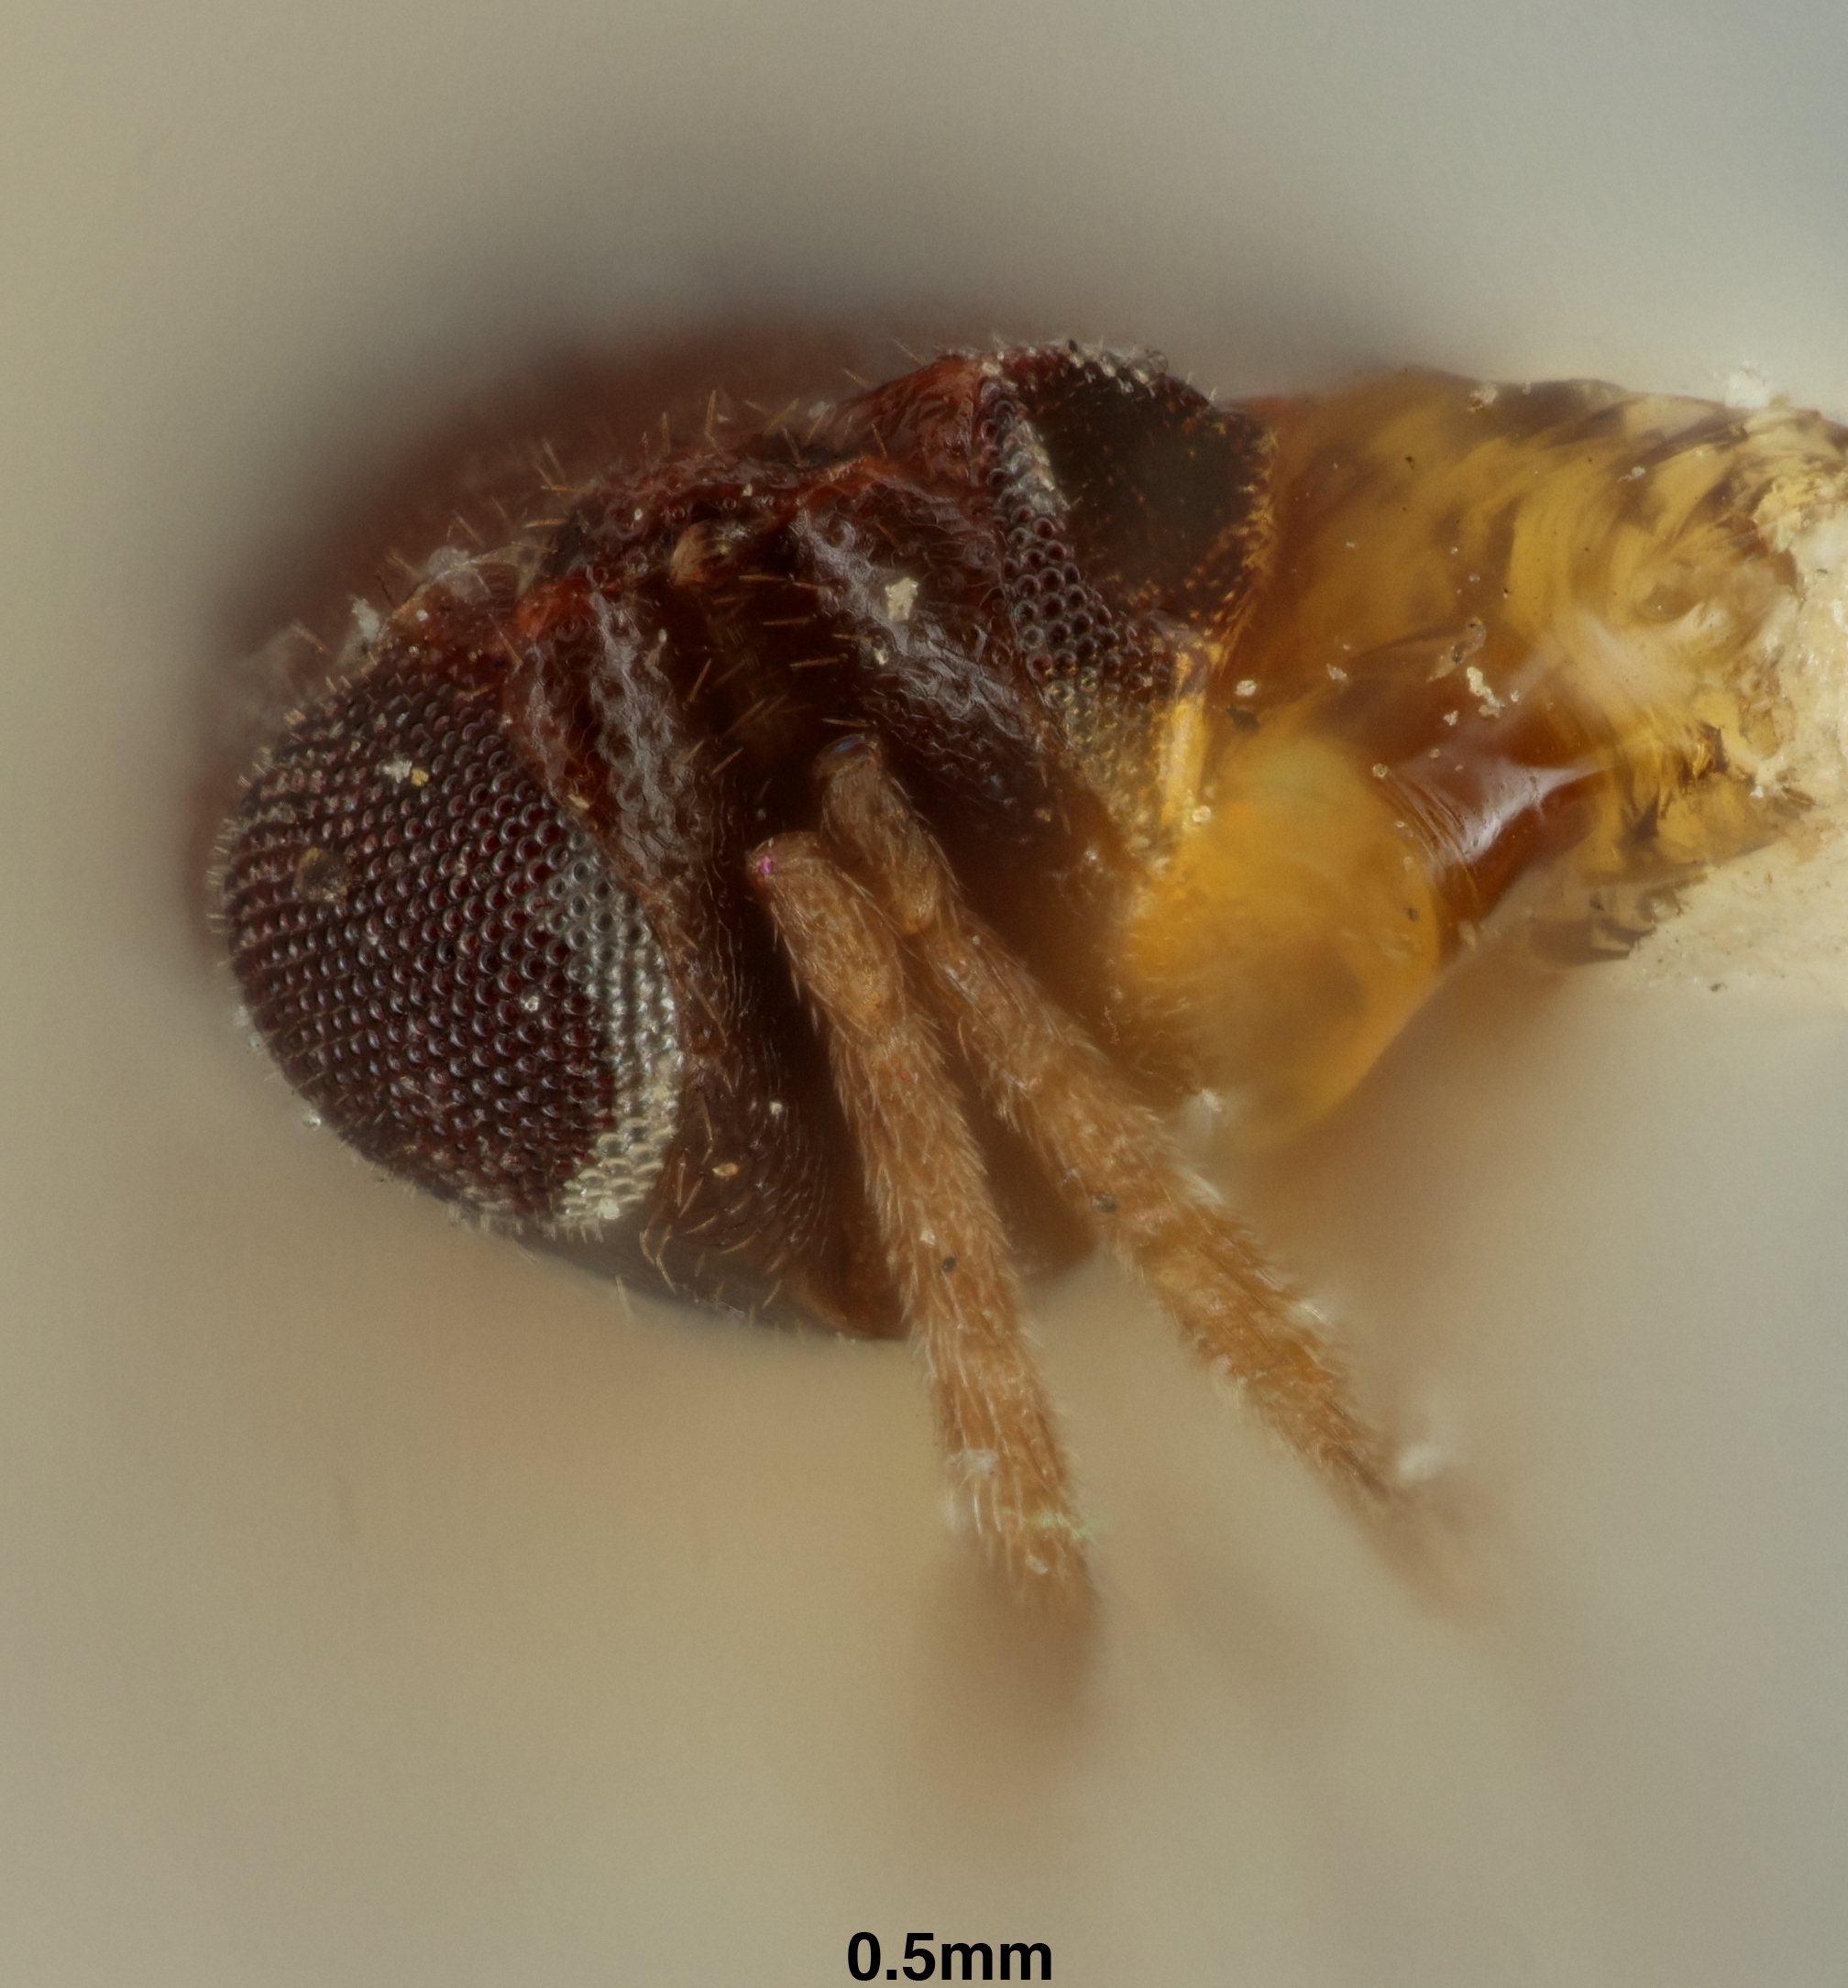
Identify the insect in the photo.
Coccophagus immaculatus
